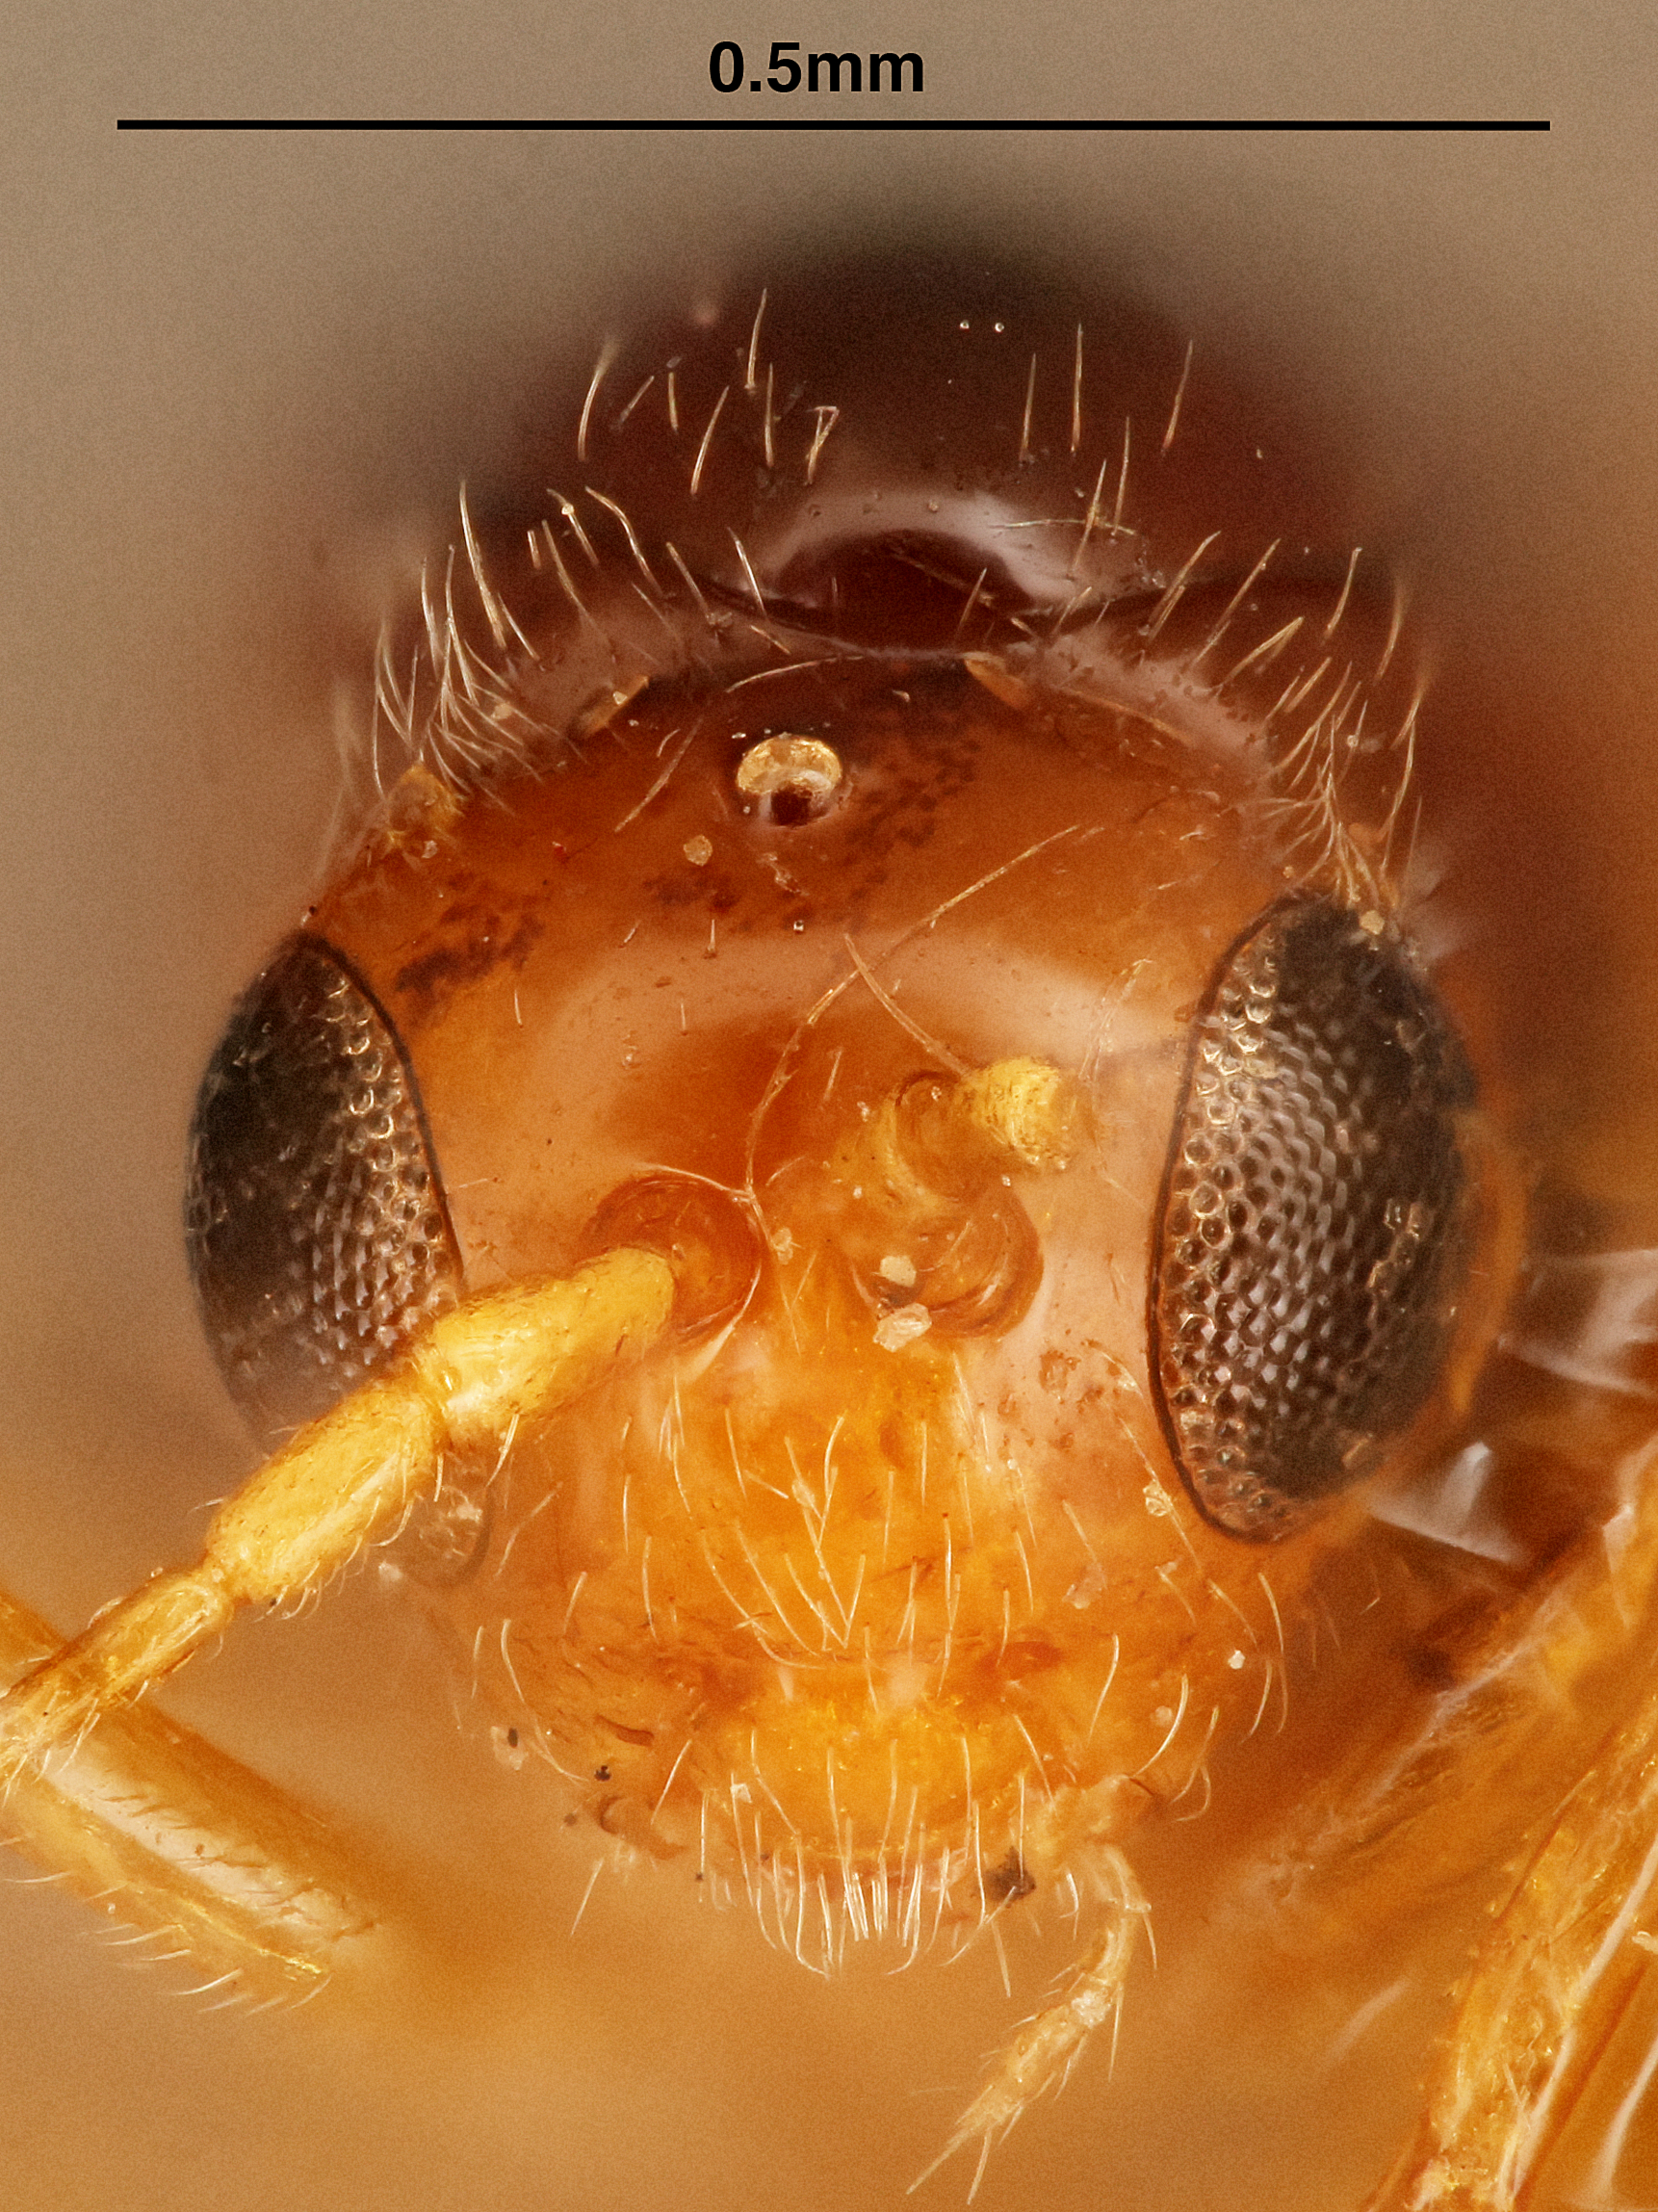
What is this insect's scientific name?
Alloxysta apicalis
